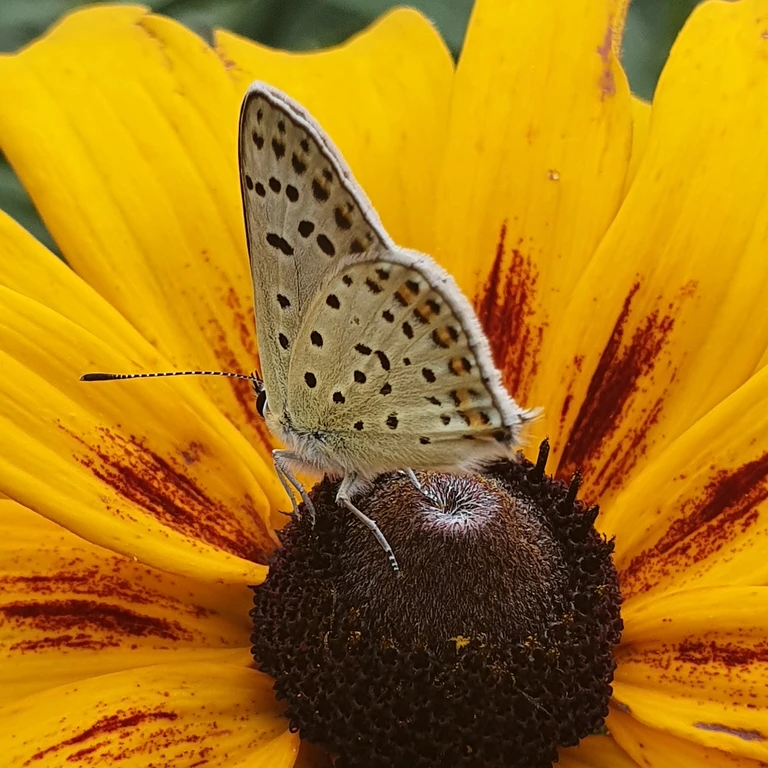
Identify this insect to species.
Lycaena tityrus (also Loweia tityrus)
